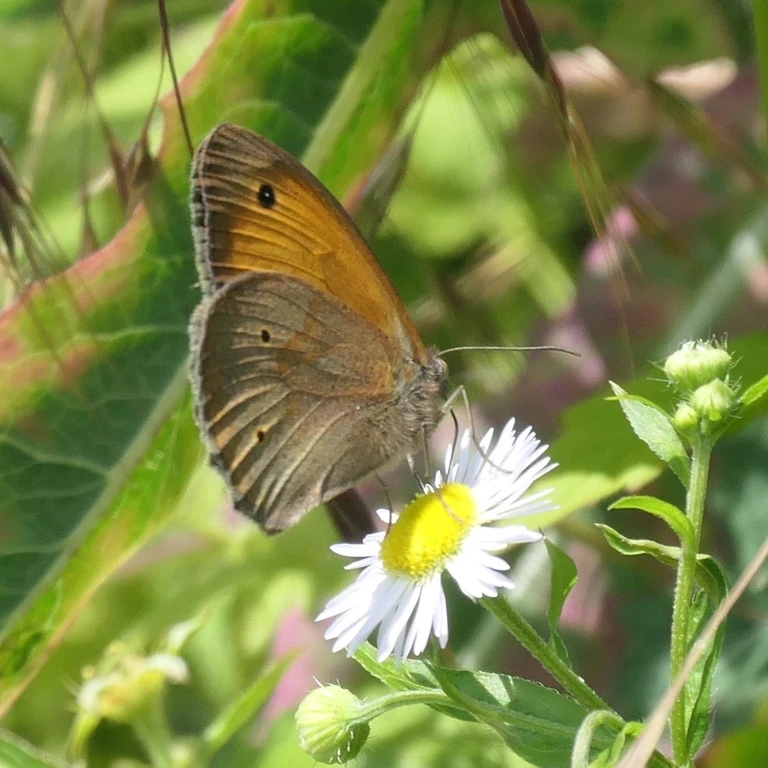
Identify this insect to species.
Maniola jurtina
